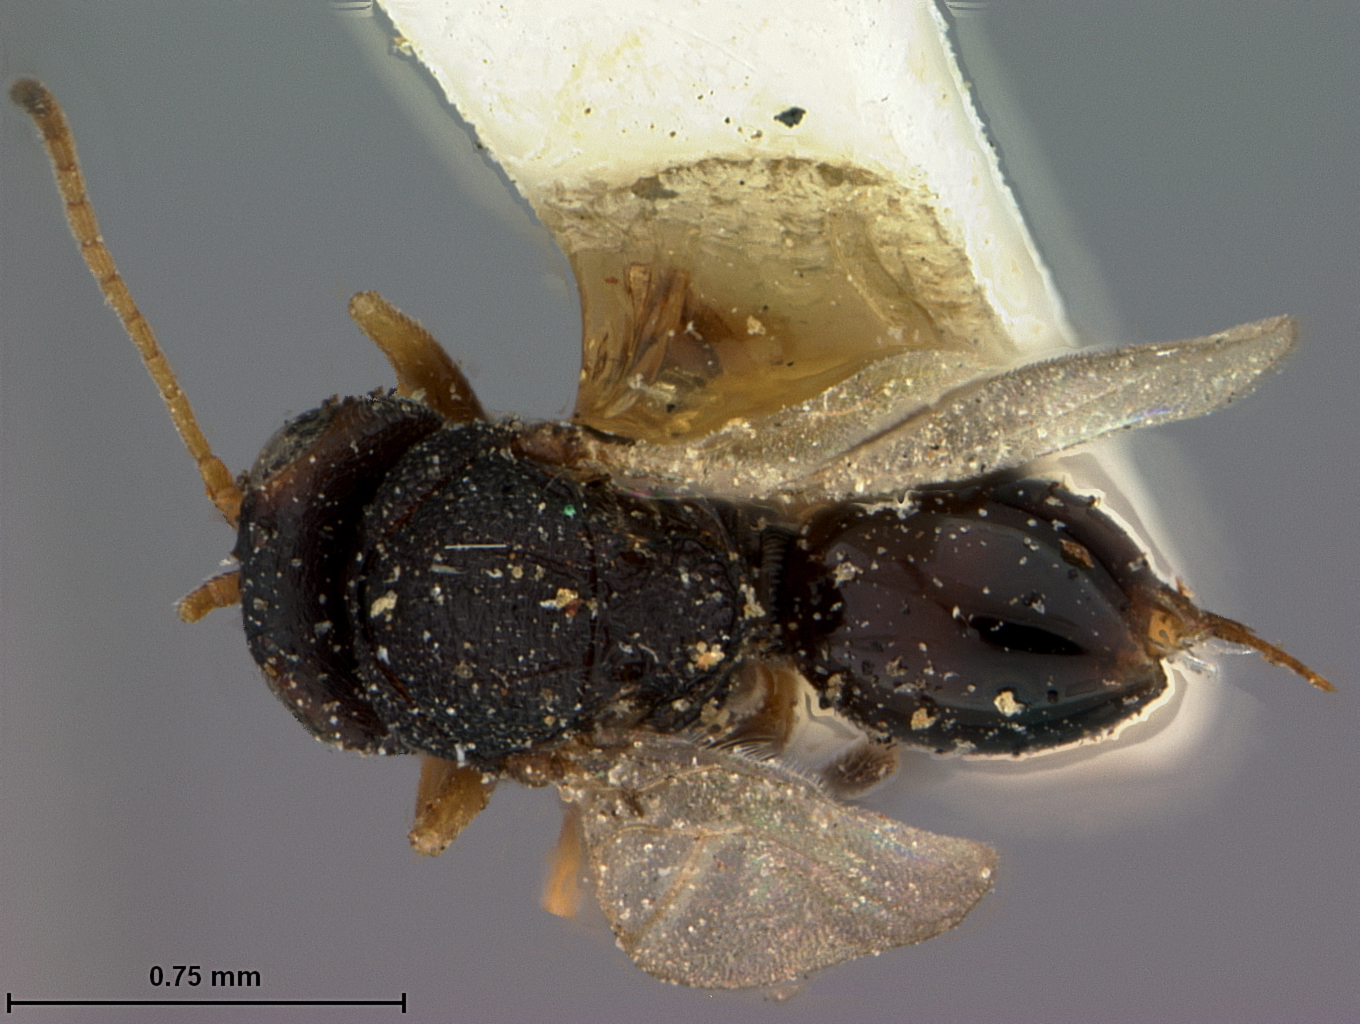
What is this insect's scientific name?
Synergus atra
